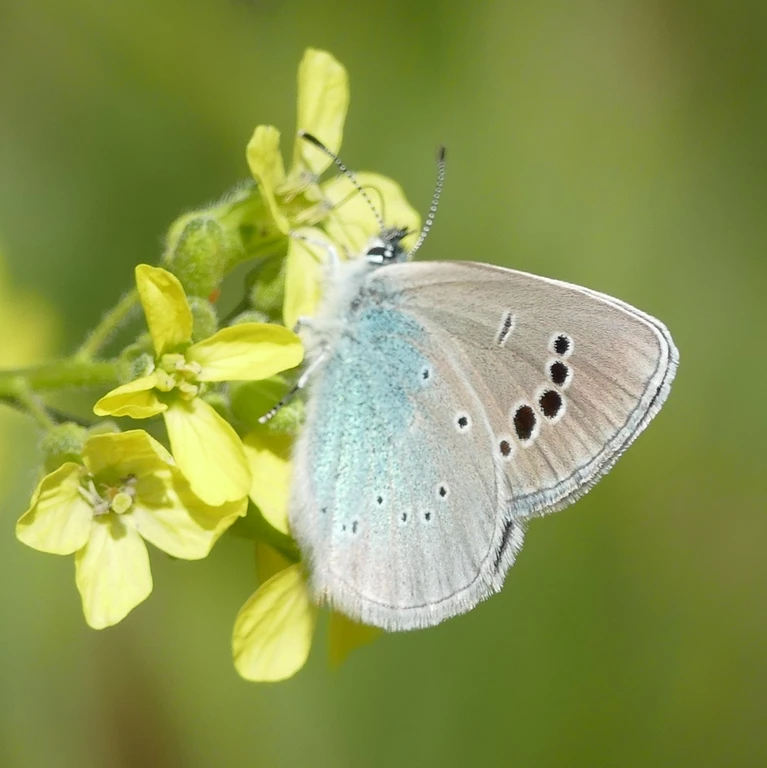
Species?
Glaucopsyche alexis
